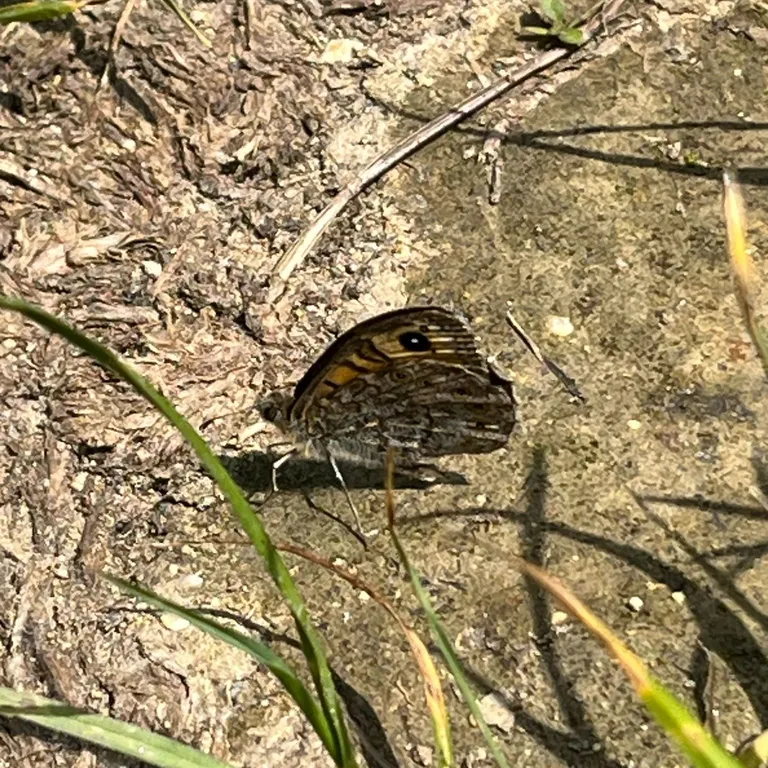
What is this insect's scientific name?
Lasiommata megera (also Pararge megera)
